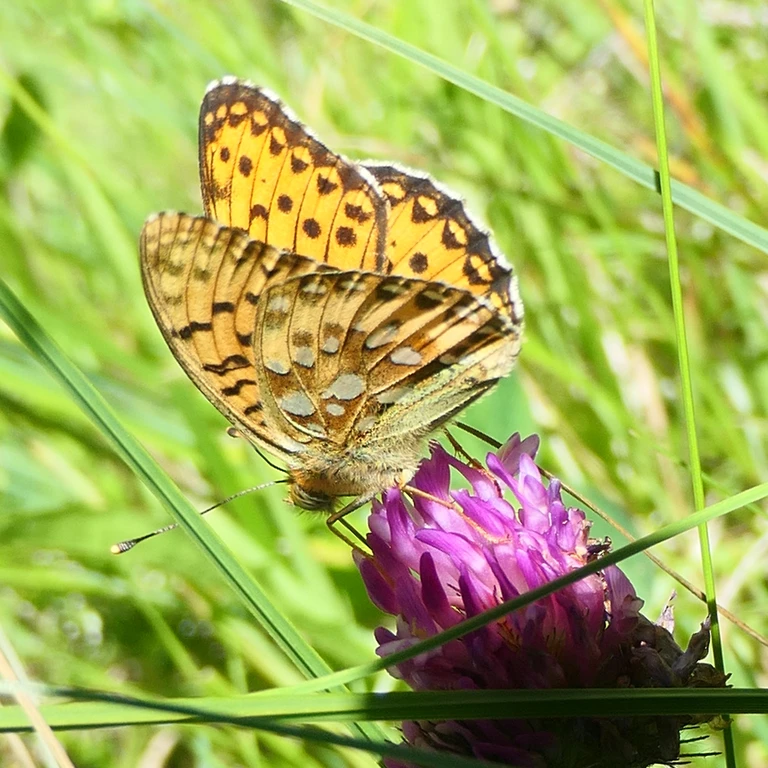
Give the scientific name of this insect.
Speyeria aglaja
